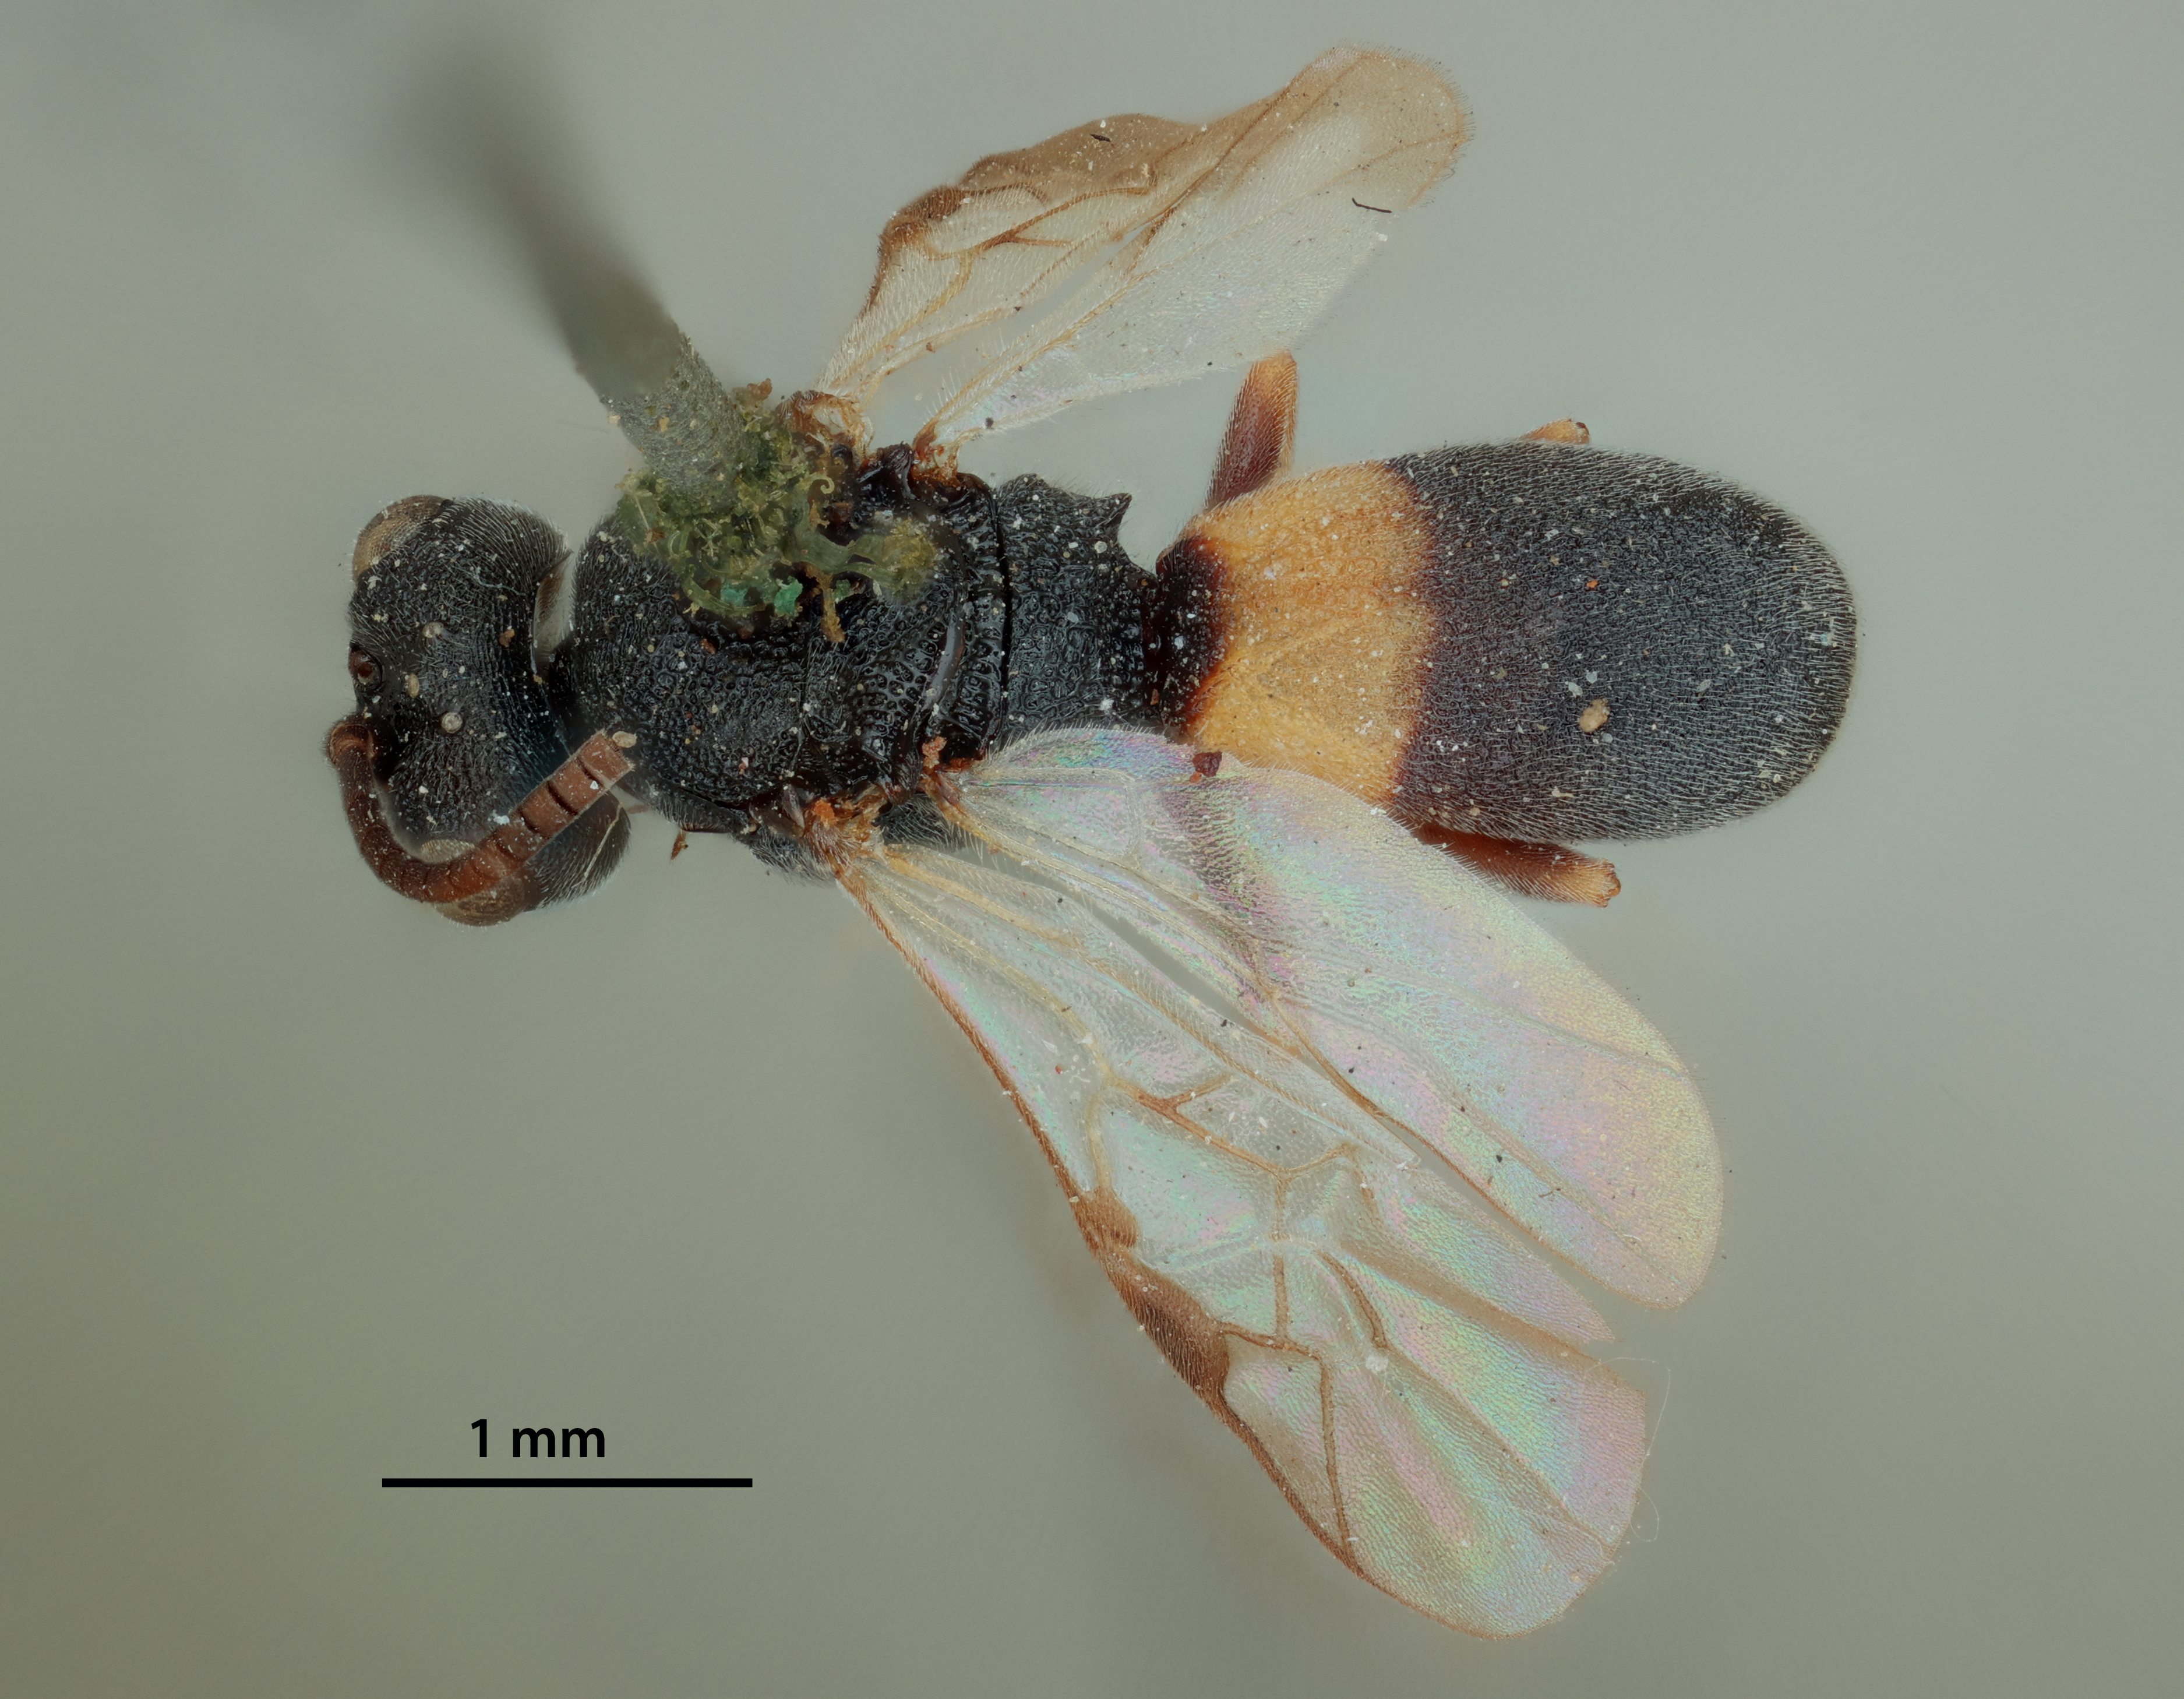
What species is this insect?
Chelonus electus
